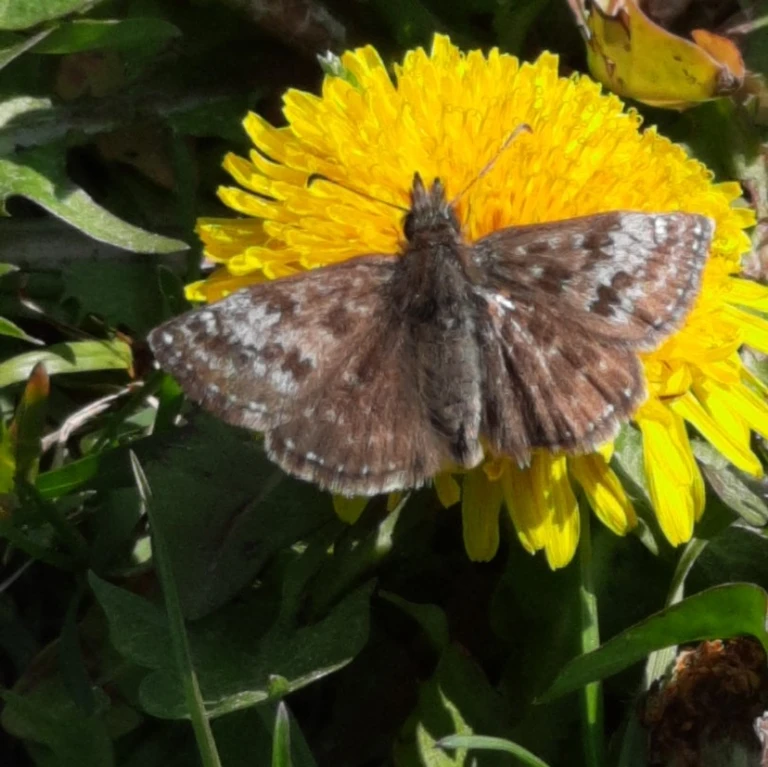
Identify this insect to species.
Erynnis tages
